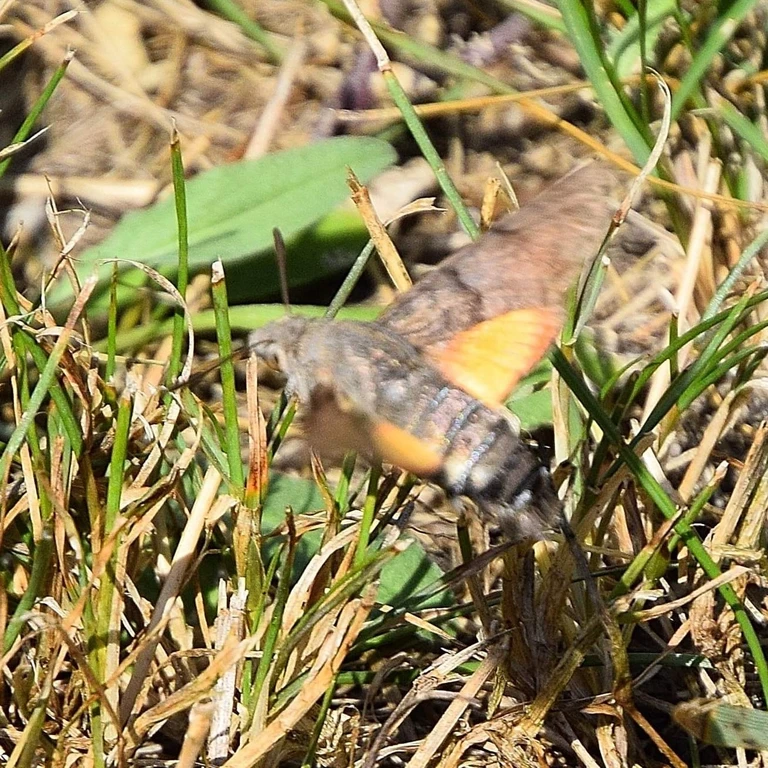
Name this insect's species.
Macroglossum stellatarum
